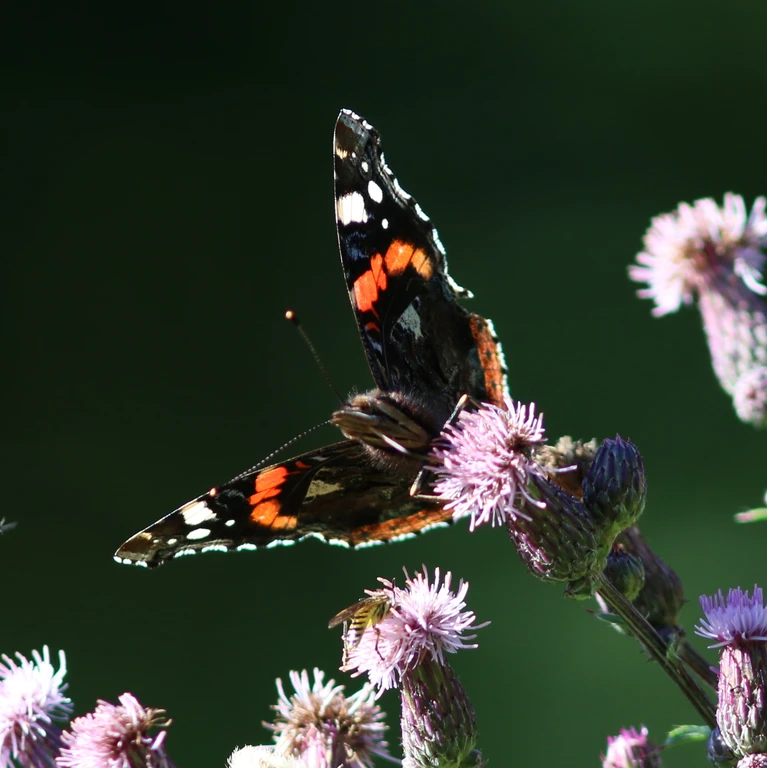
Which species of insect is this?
Vanessa atalanta
